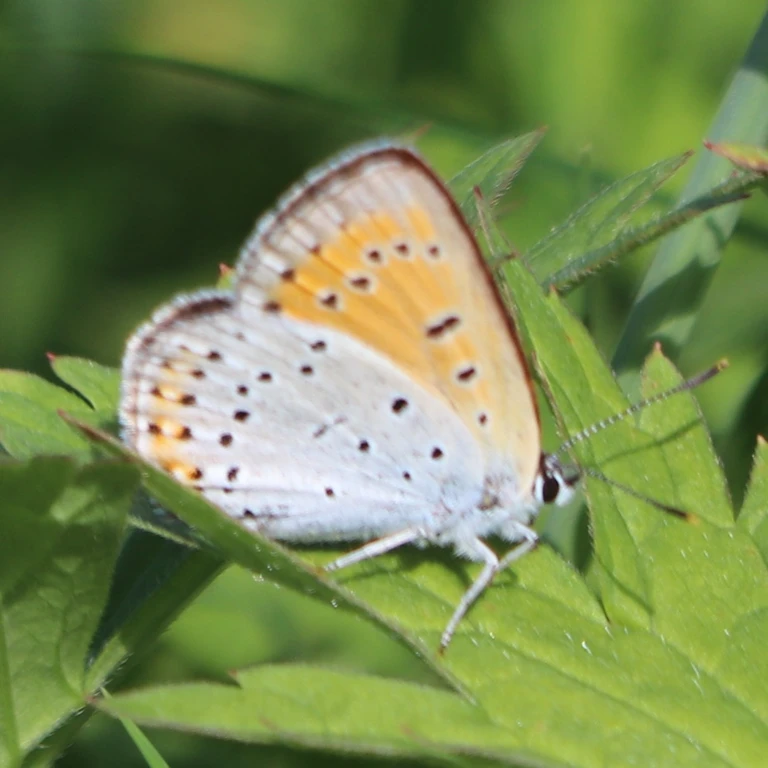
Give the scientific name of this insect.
Lycaena dispar
